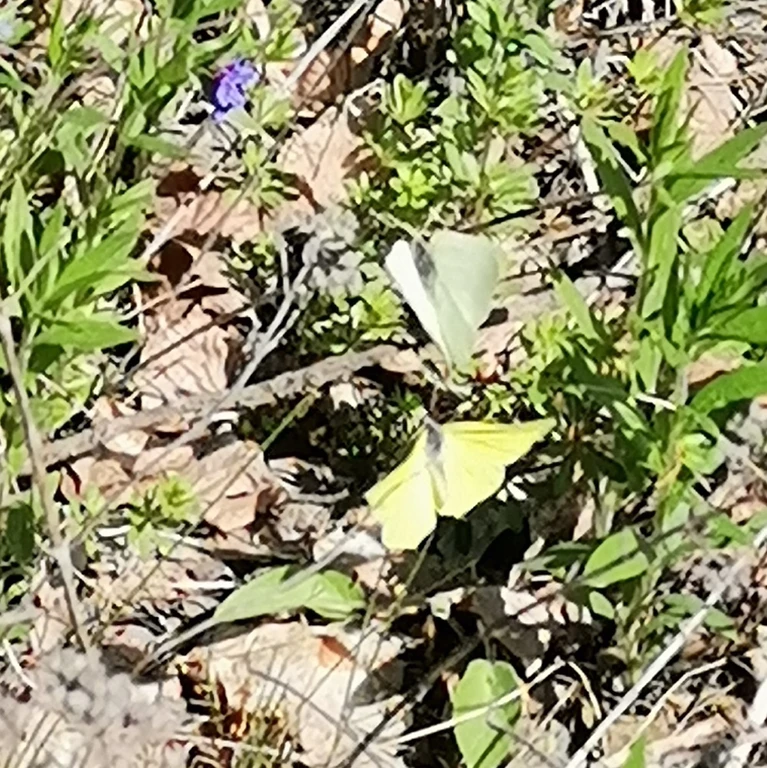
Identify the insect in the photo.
Gonepteryx rhamni
